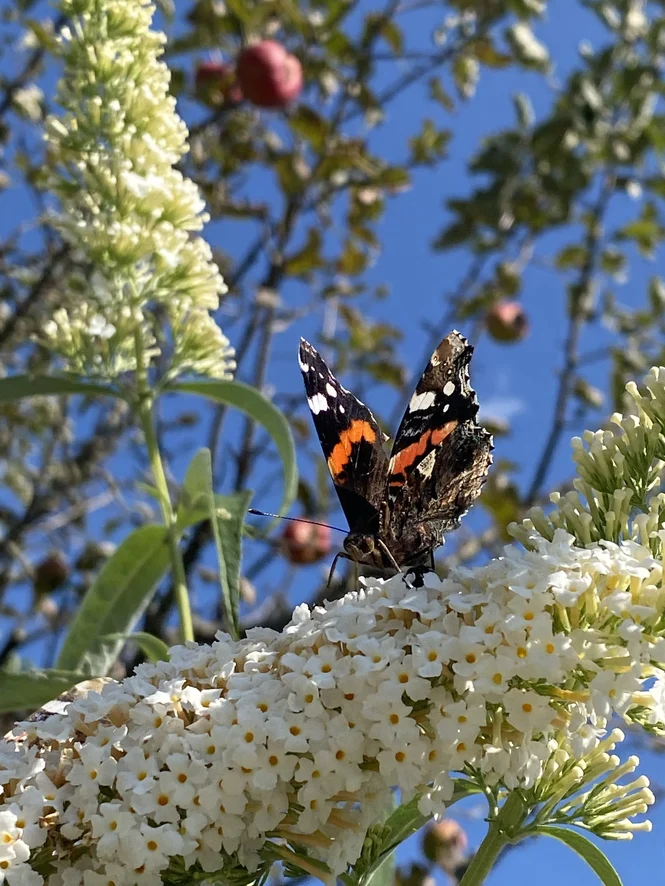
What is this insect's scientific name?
Vanessa atalanta
